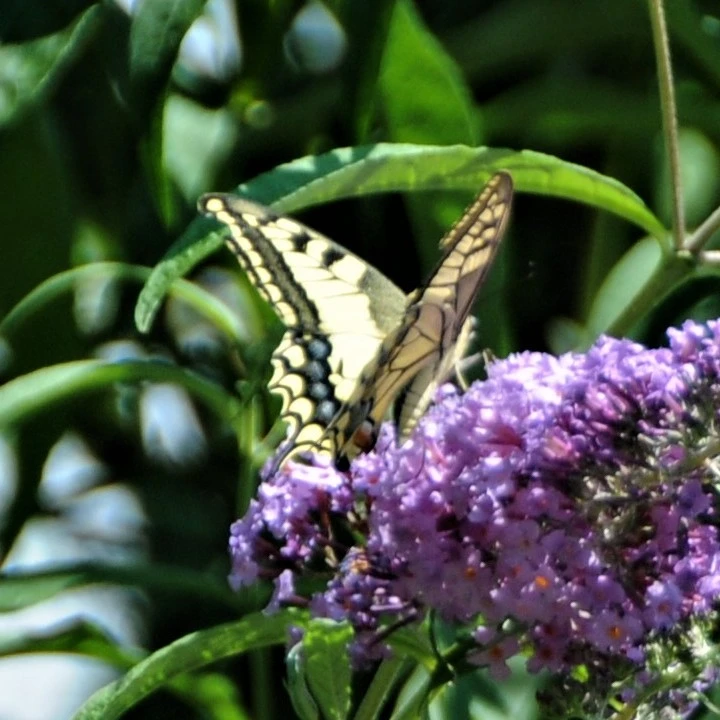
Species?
Papilio machaon
